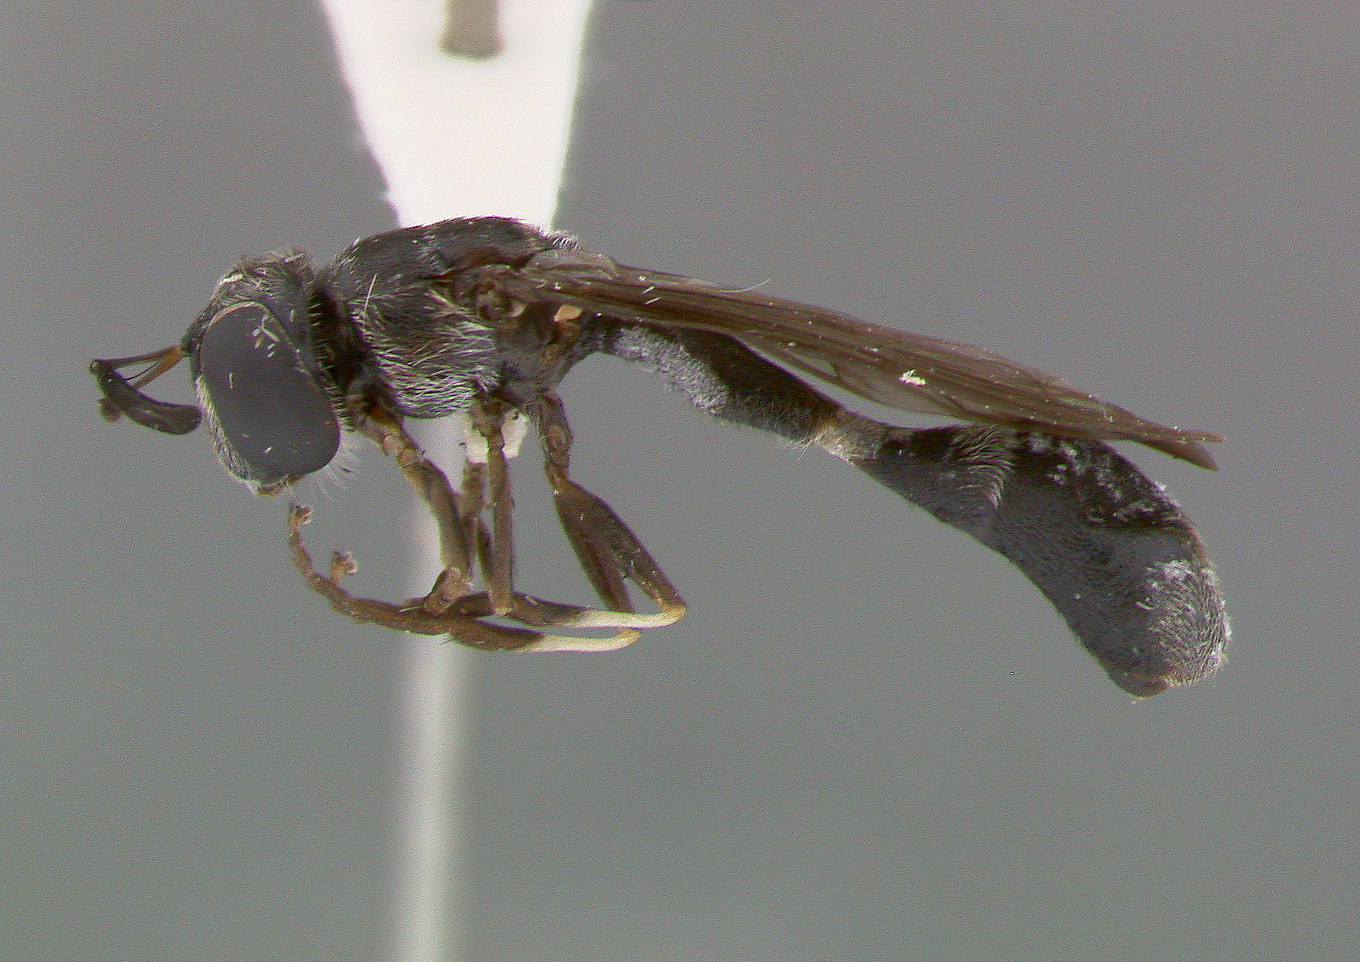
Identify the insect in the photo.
Rhopalosyrphus ramulorum
